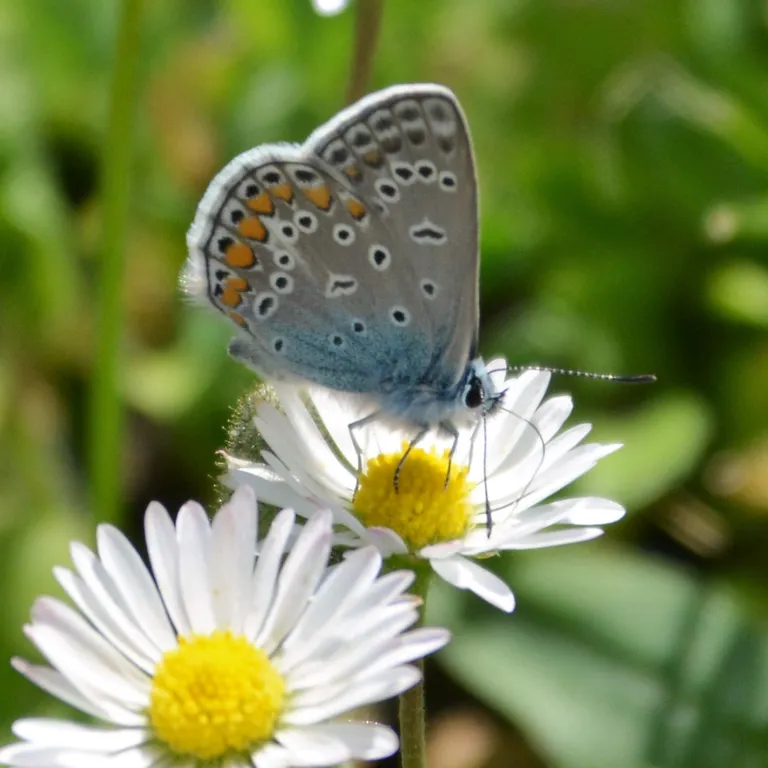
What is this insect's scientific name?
Polyommatus icarus
